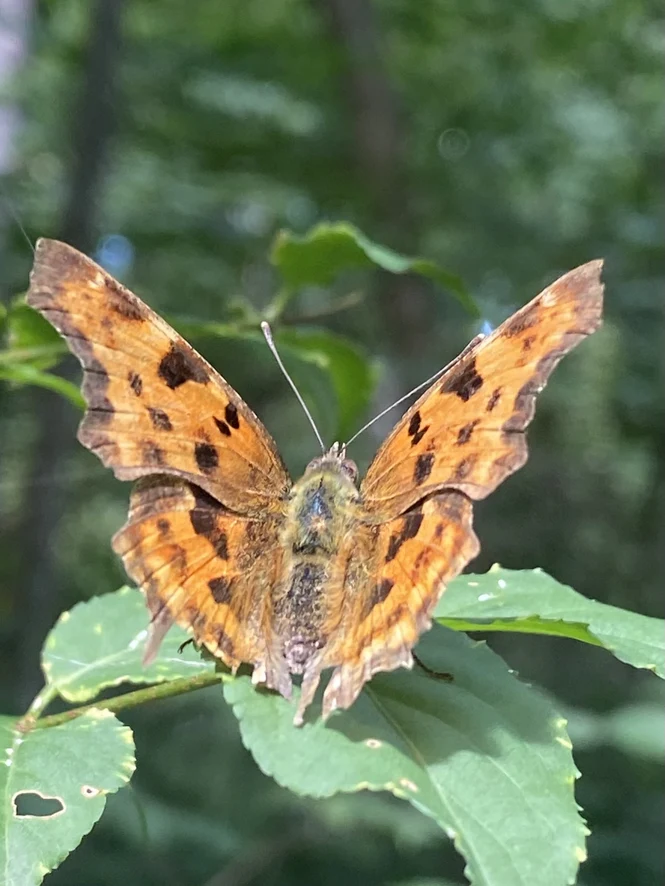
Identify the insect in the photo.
Polygonia c-album
